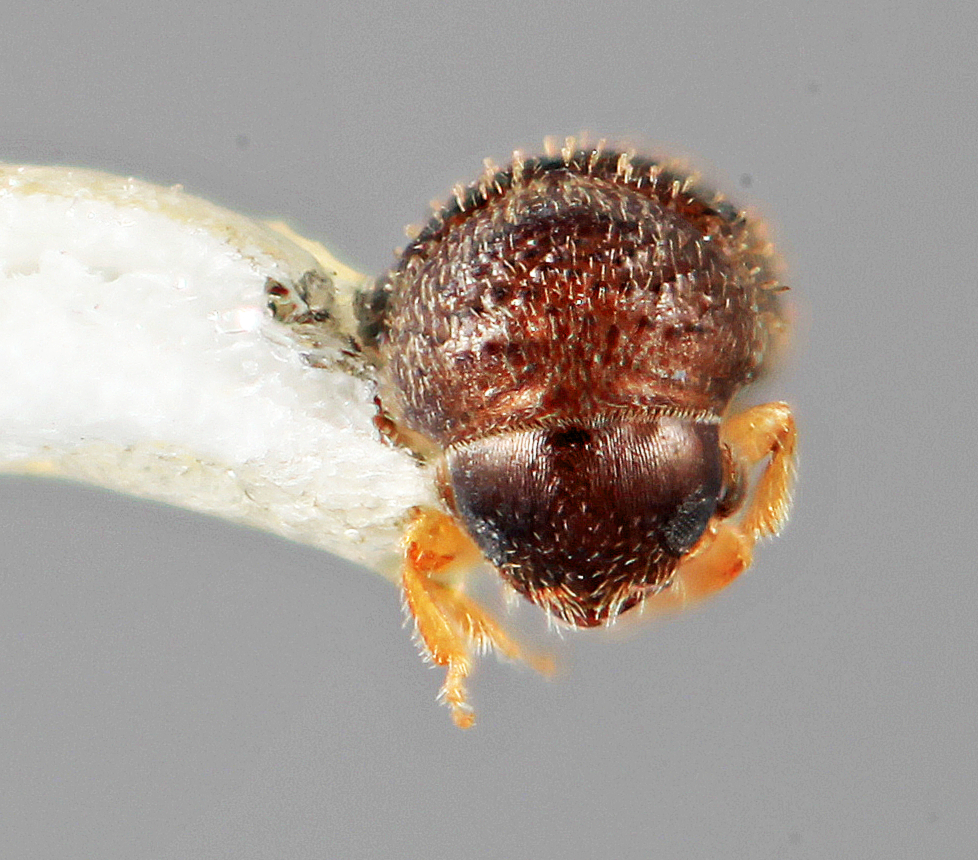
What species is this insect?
Periocryphalus pullus
